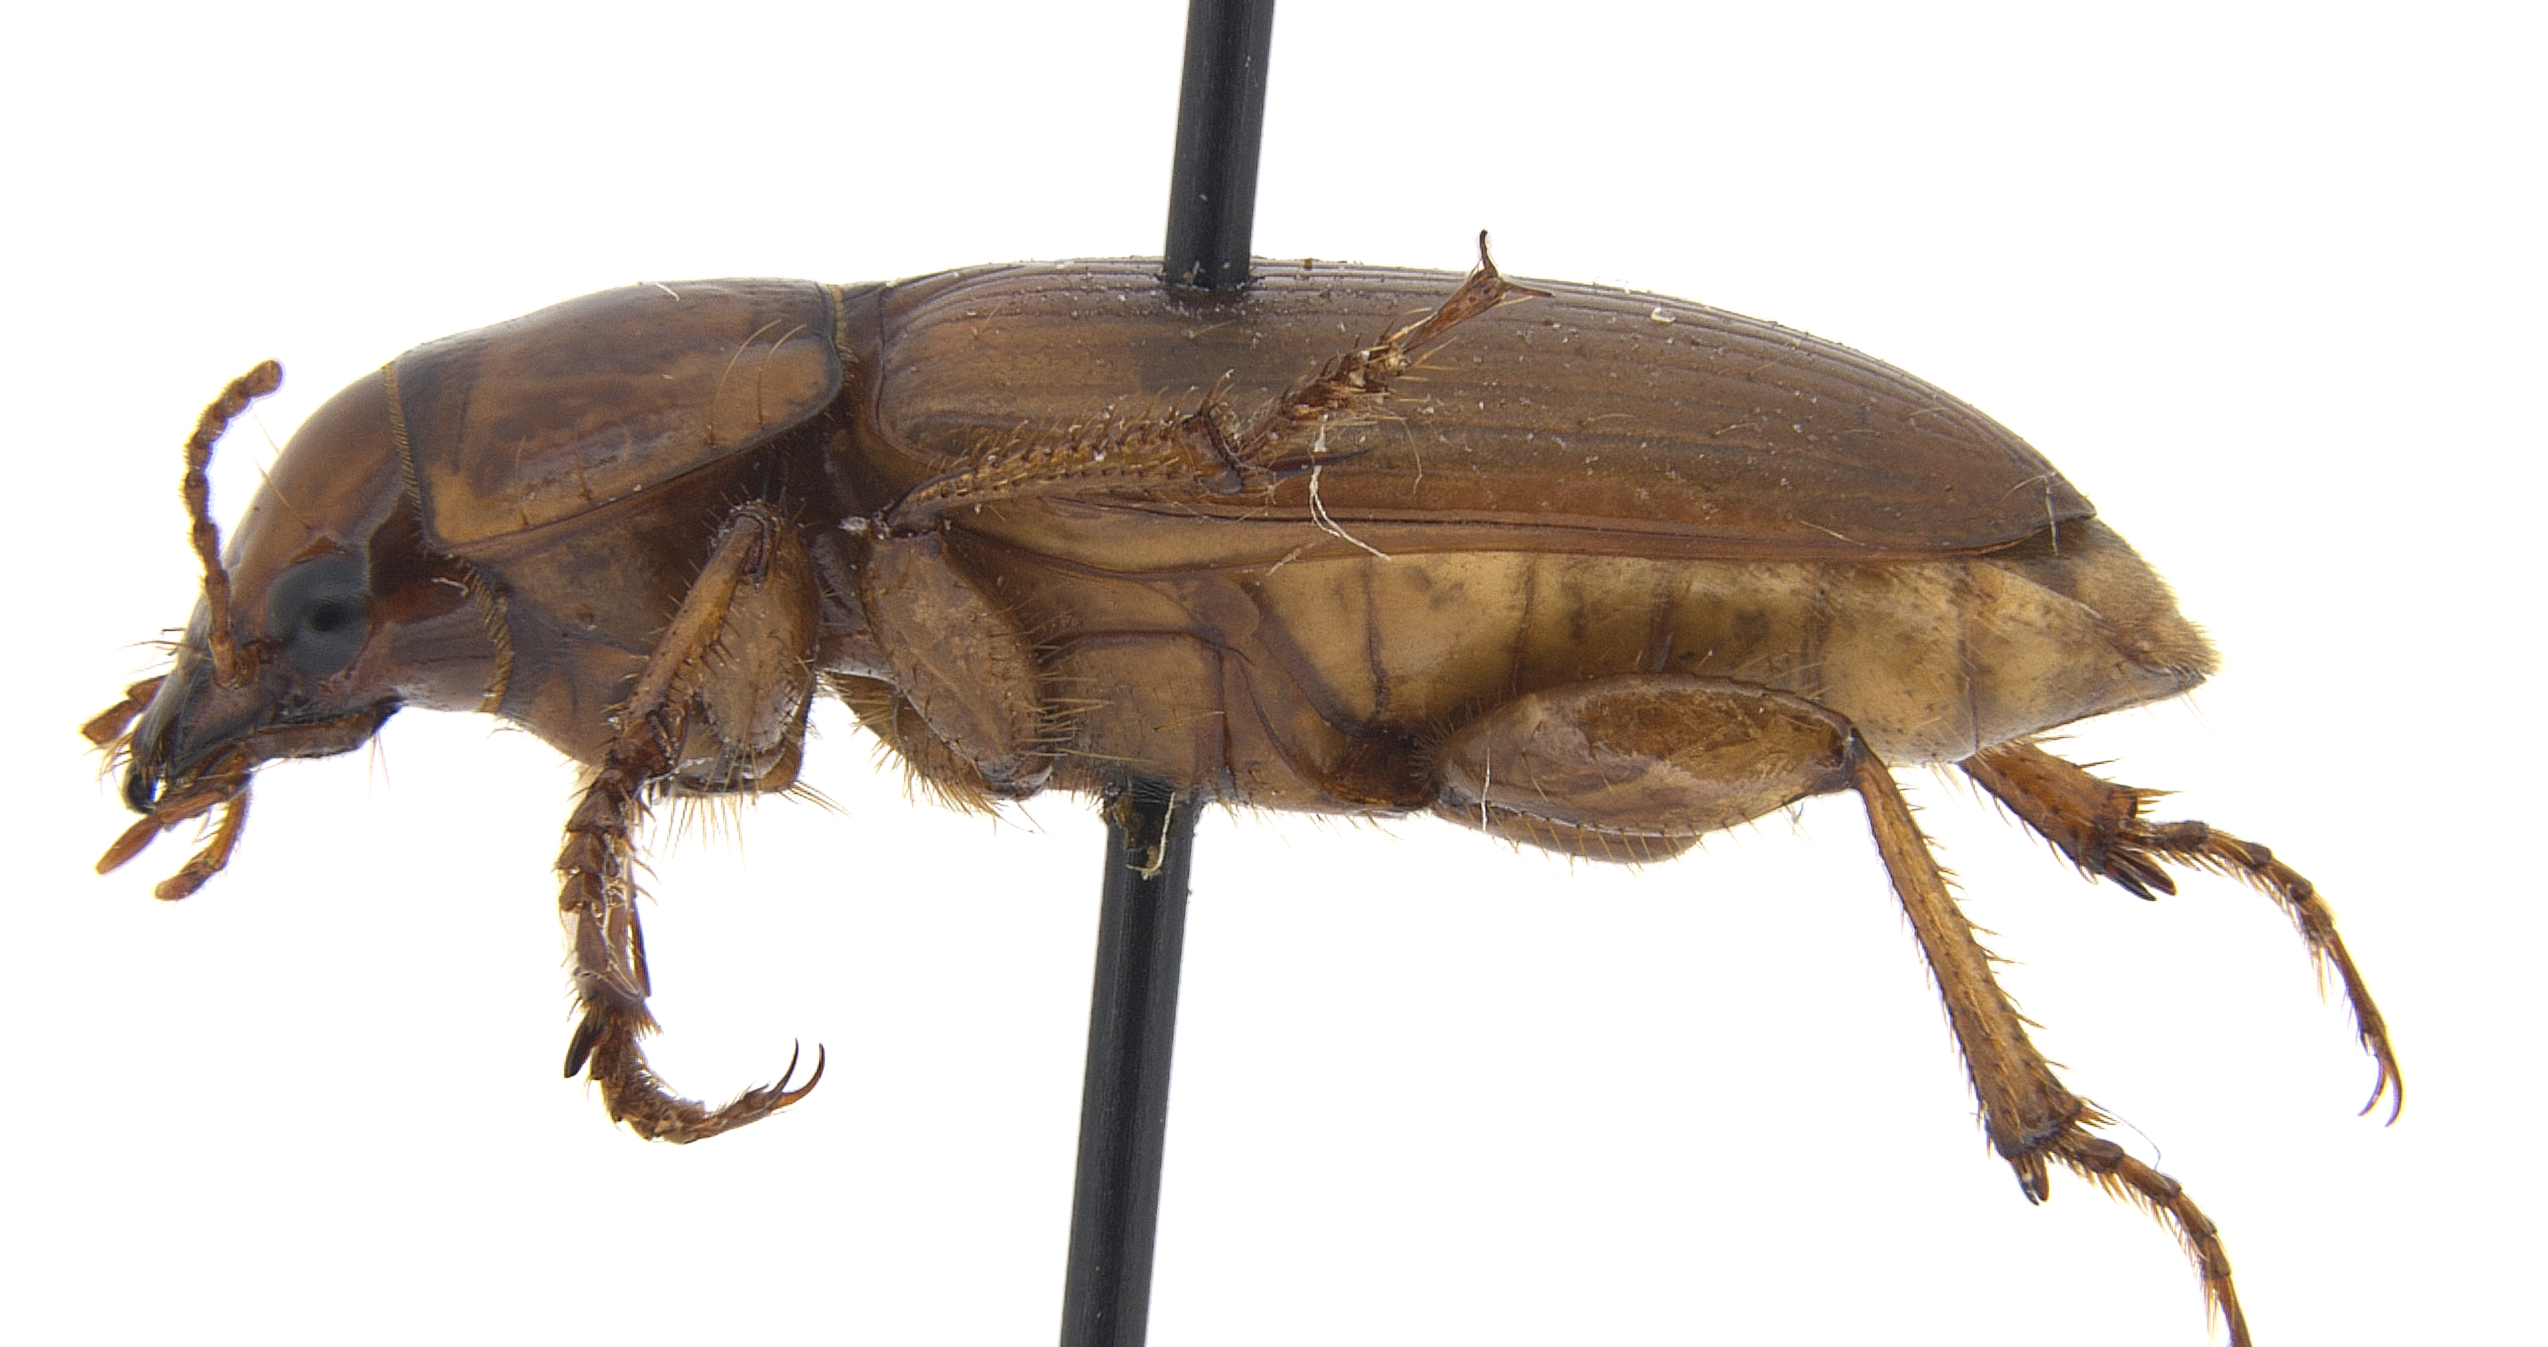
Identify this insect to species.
Hartonymus hoodi
